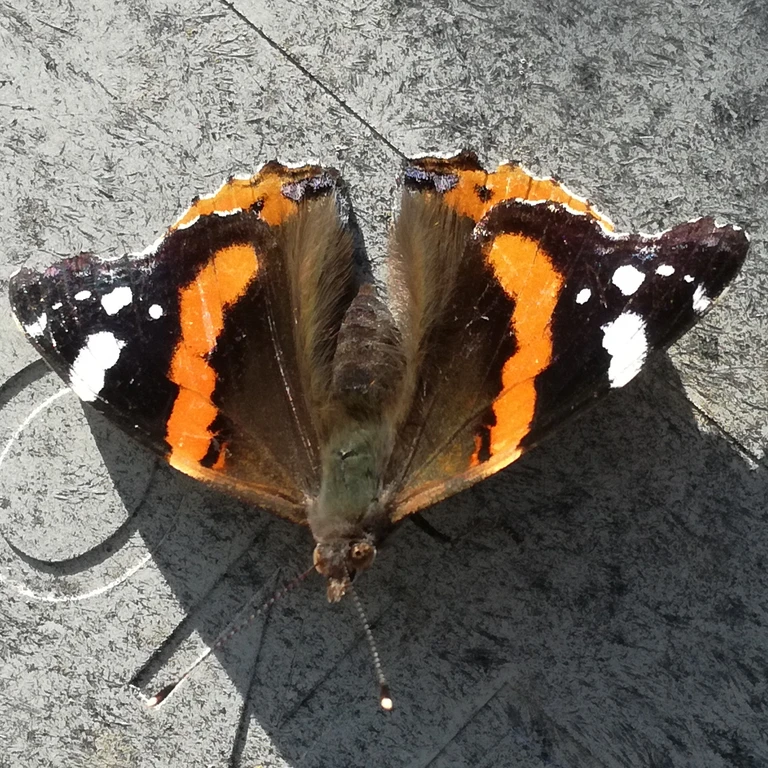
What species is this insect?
Vanessa atalanta
